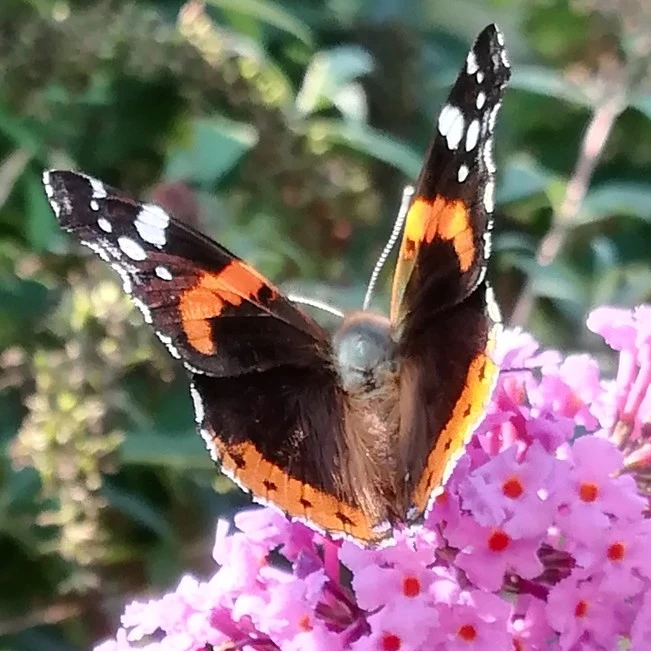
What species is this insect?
Vanessa atalanta
